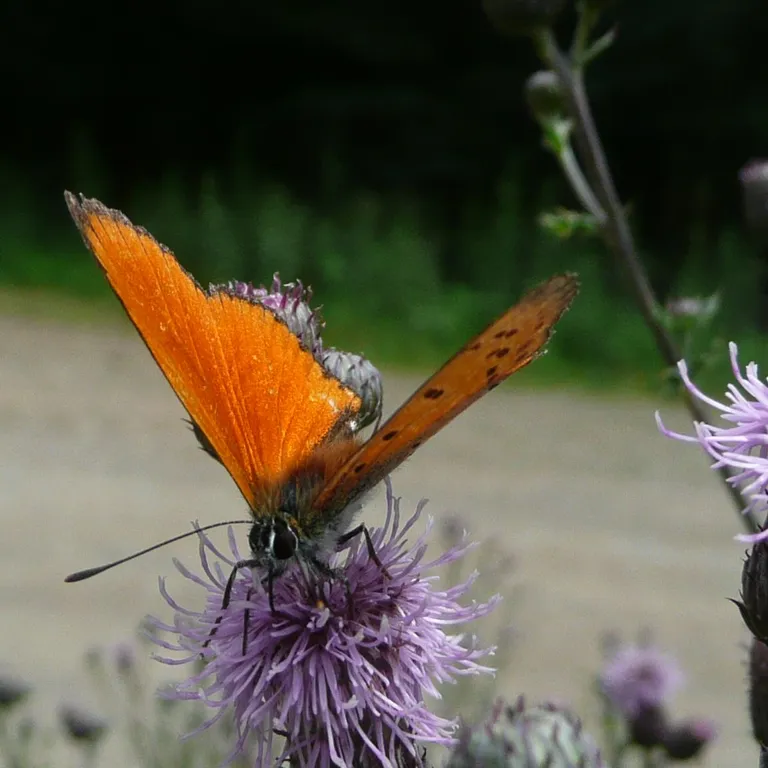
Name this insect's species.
Lycaena virgaureae
